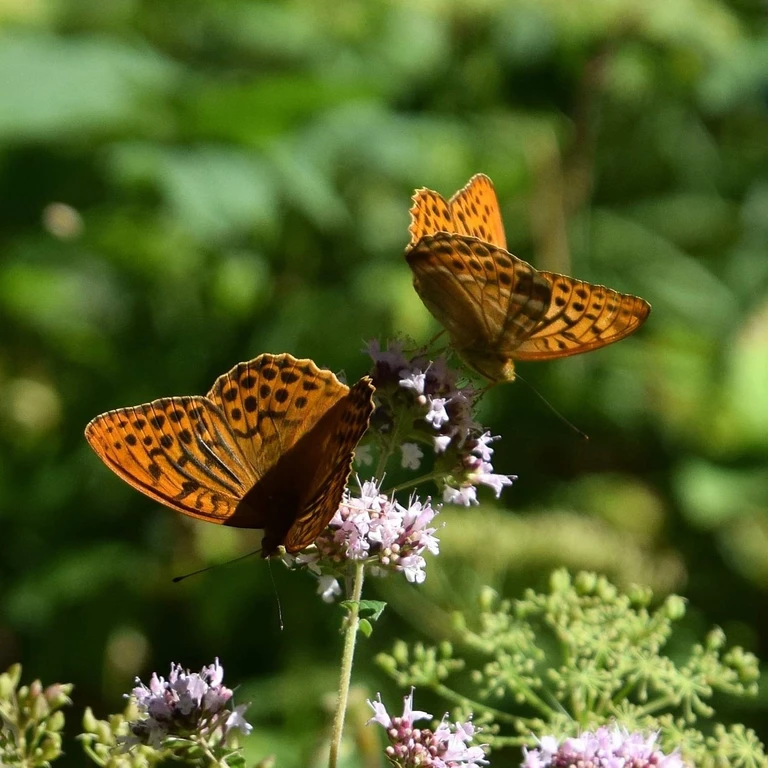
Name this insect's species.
Argynnis paphia
